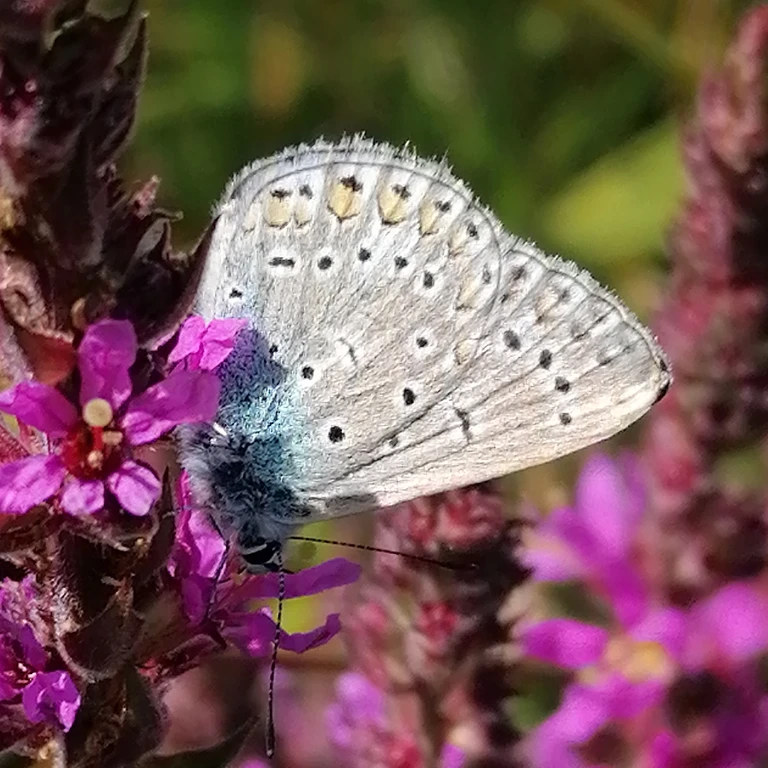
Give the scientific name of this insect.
Polyommatus icarus
